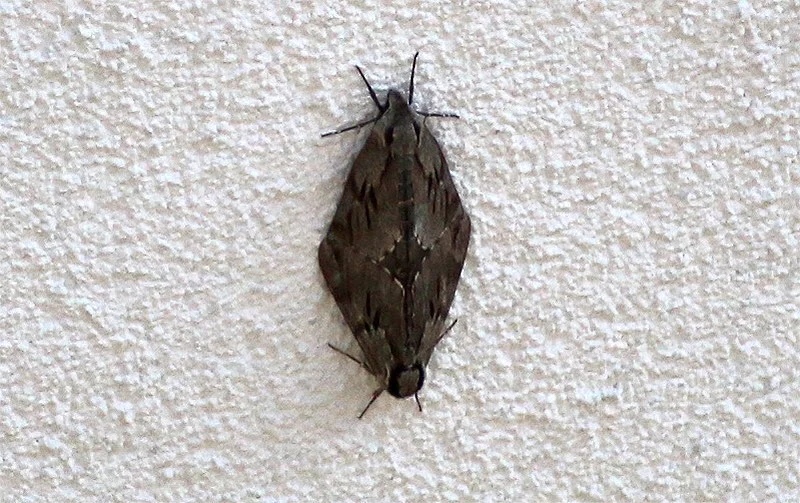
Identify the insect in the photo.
Sphinx pinastri
